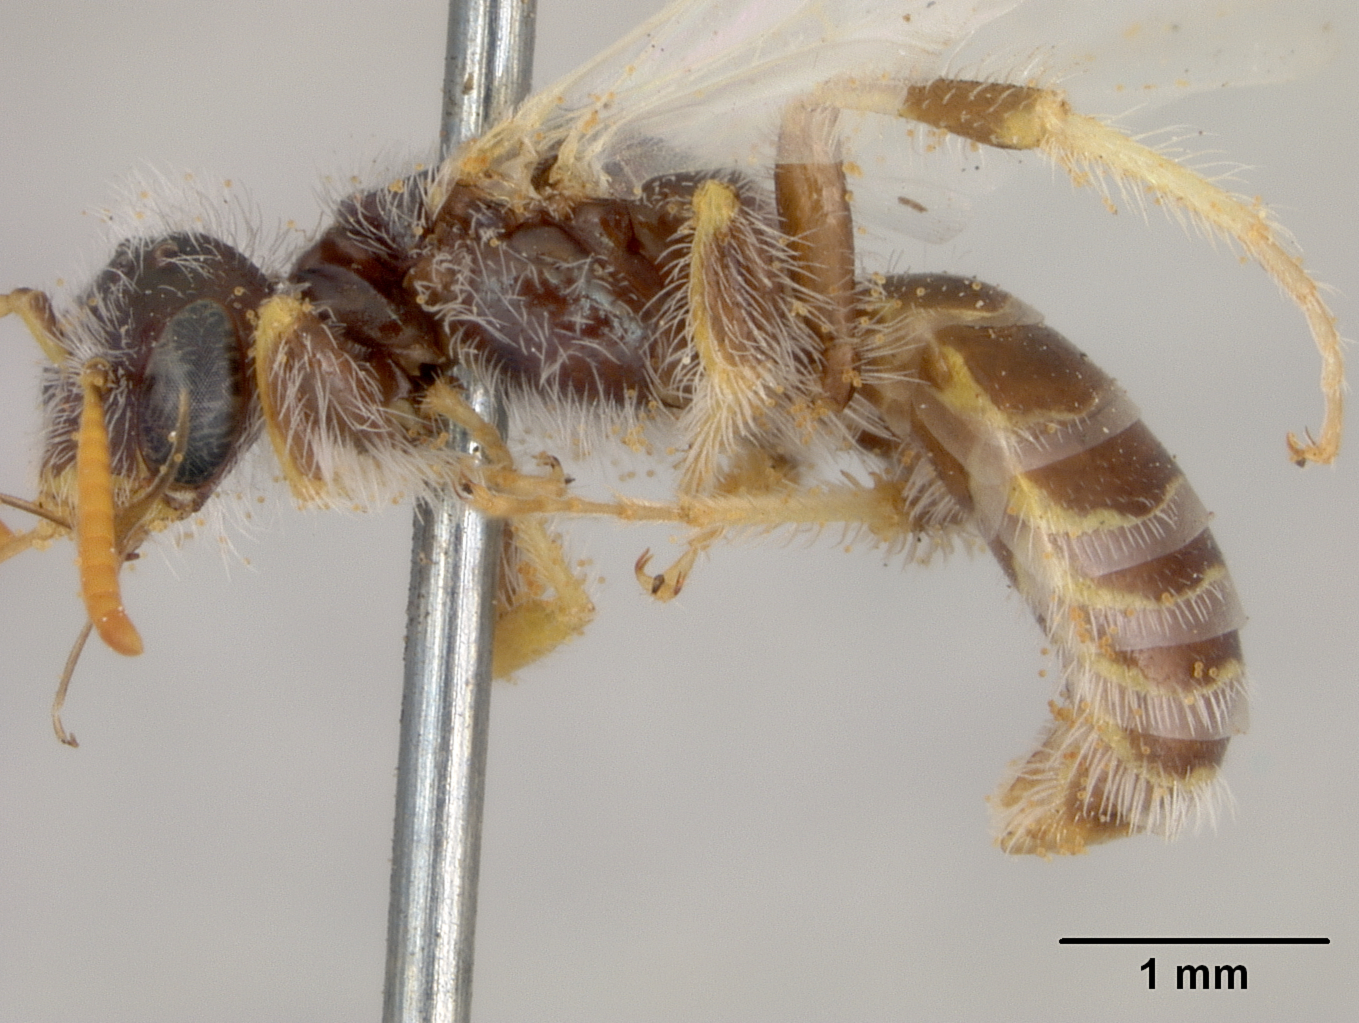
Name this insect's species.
Perdita verbesinae
